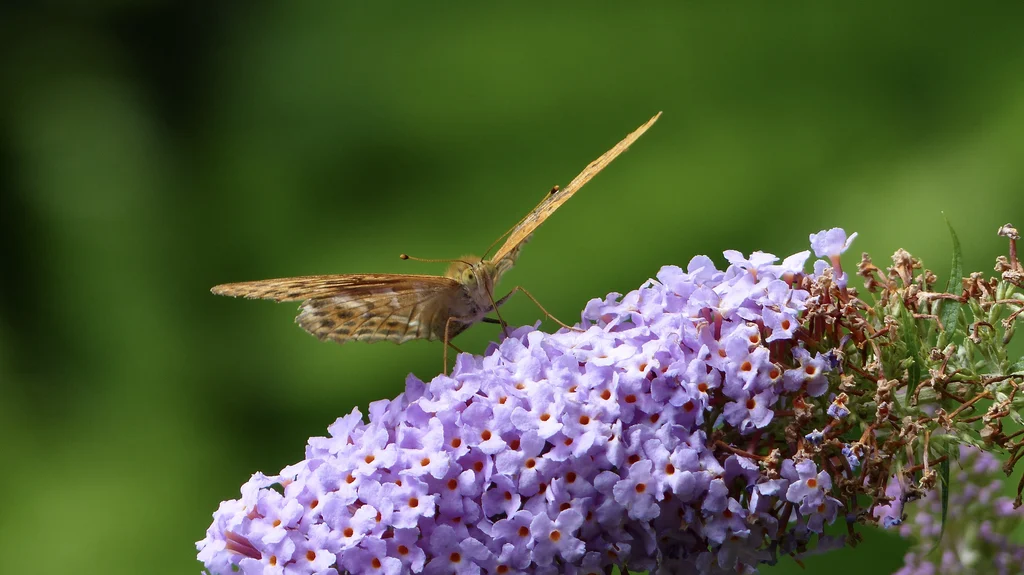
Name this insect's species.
Argynnis paphia
